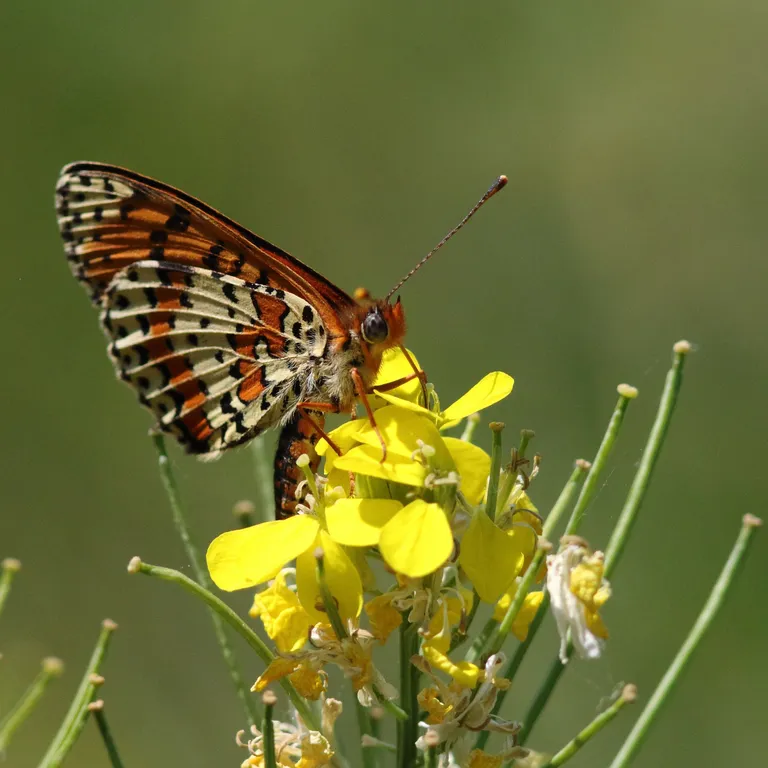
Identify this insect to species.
Melitaea didyma
